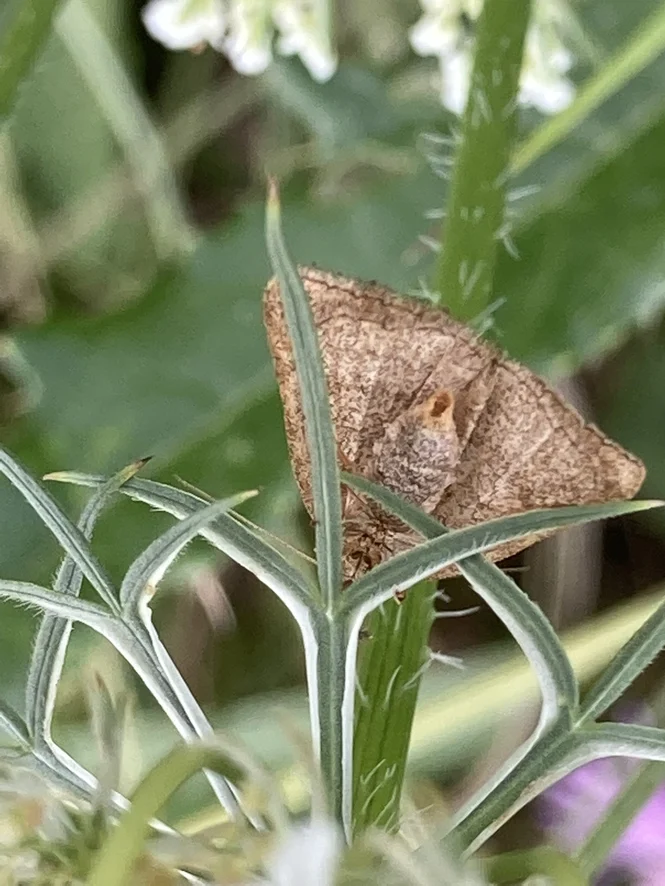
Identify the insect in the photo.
Euclidia glyphica
